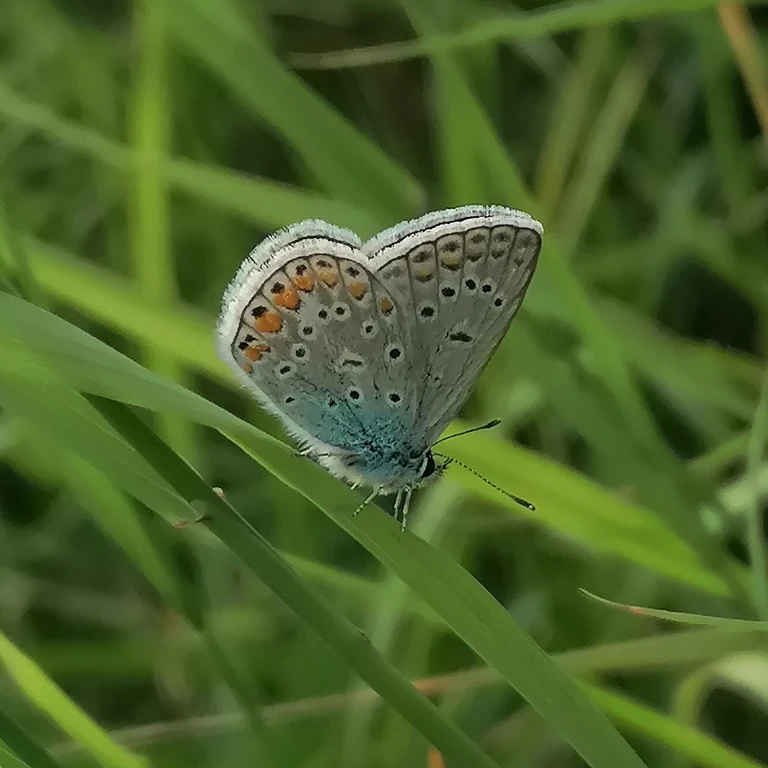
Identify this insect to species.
Polyommatus icarus
